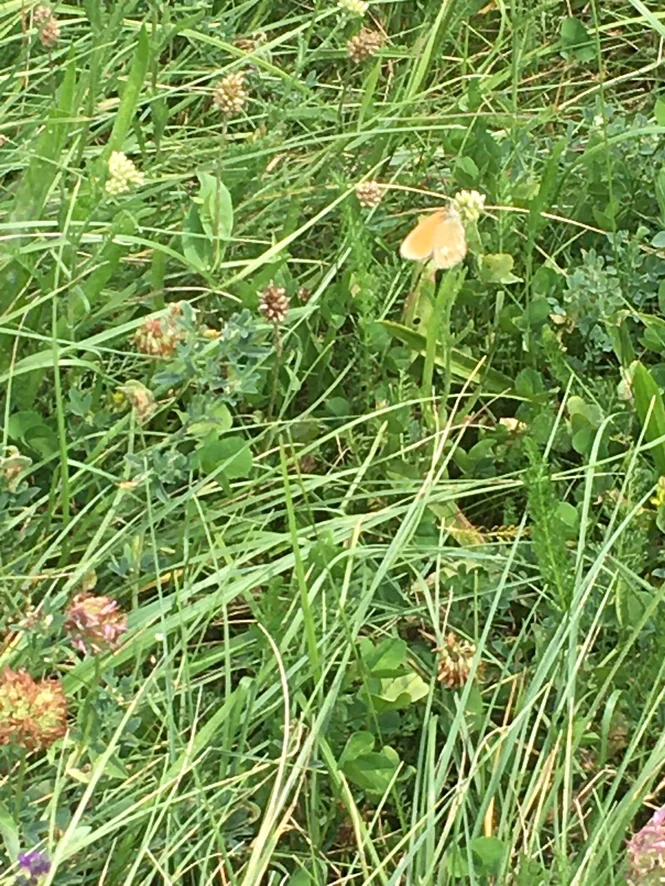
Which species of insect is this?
Coenonympha glycerion (also Coenonympha iphis)
